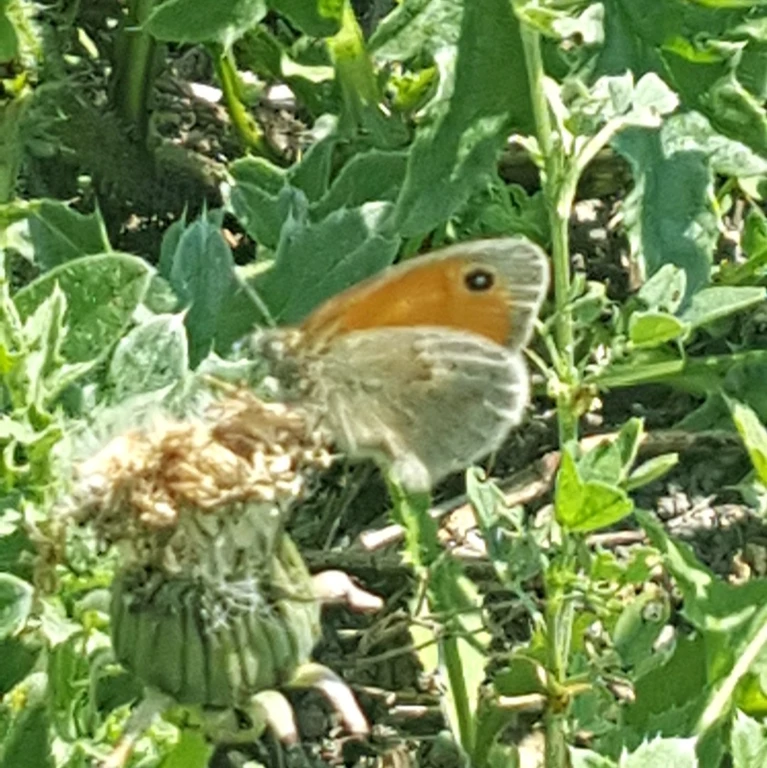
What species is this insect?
Coenonympha pamphilus
